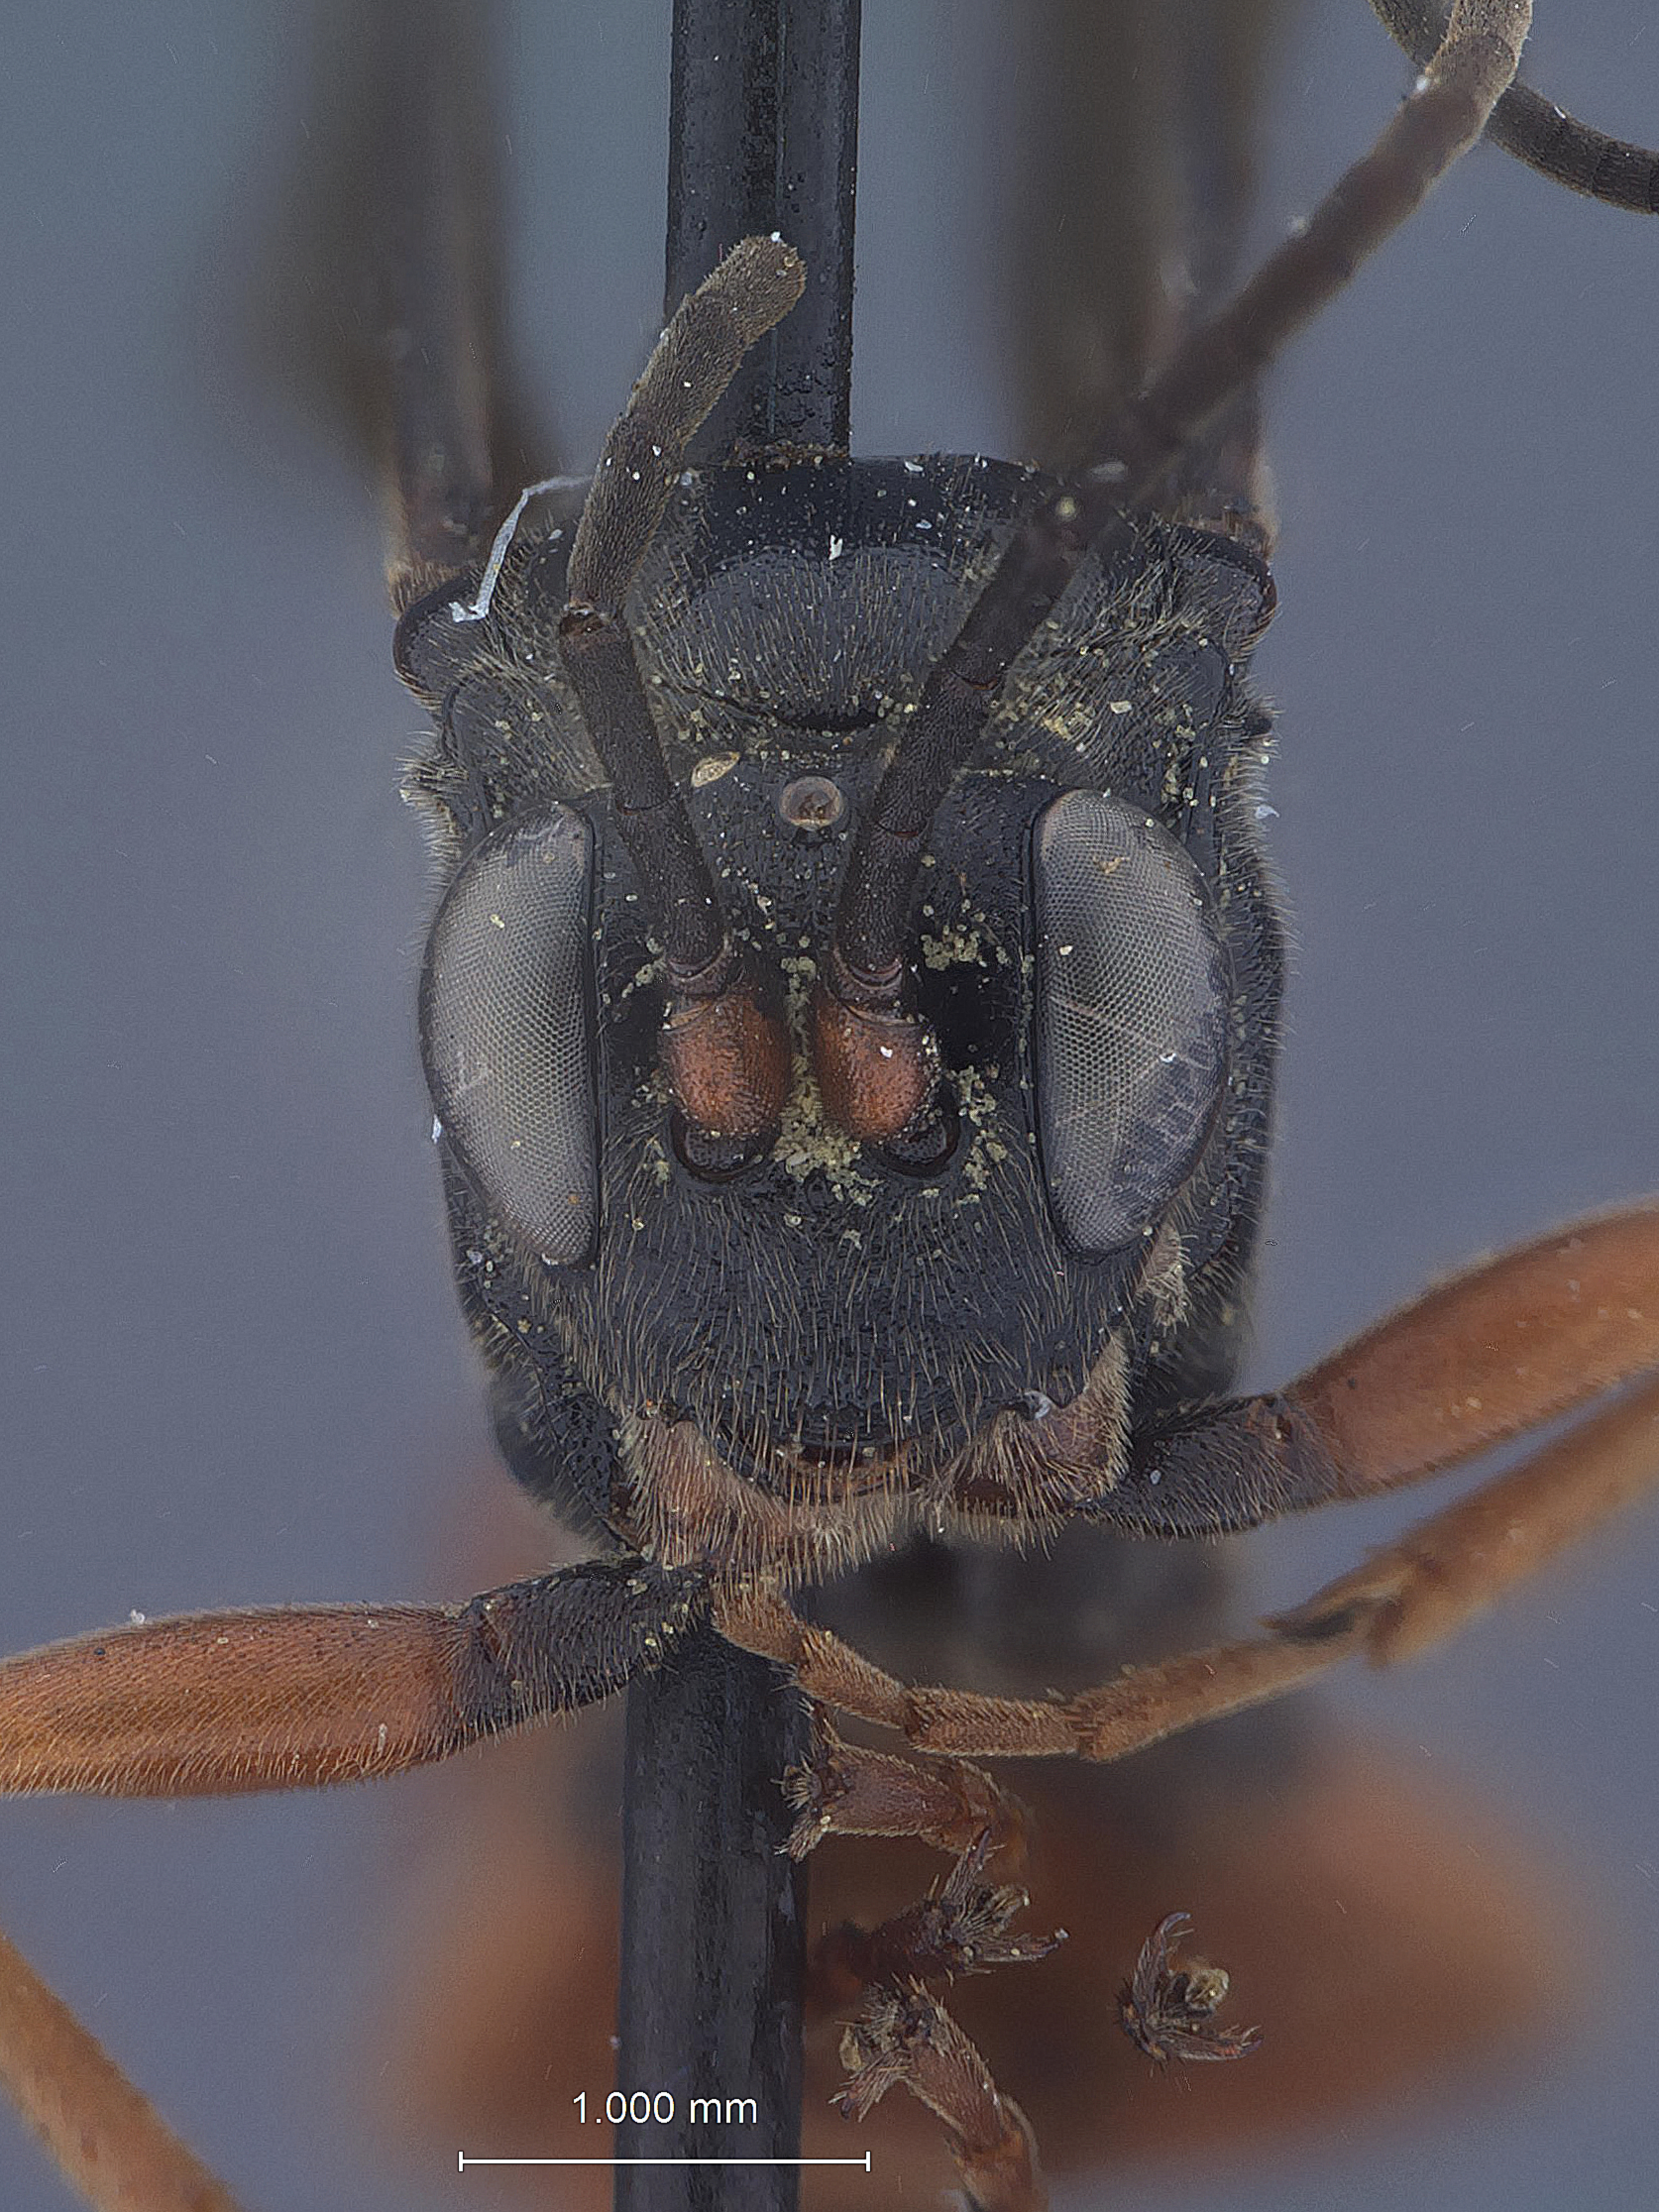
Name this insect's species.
Idiolispa analis
